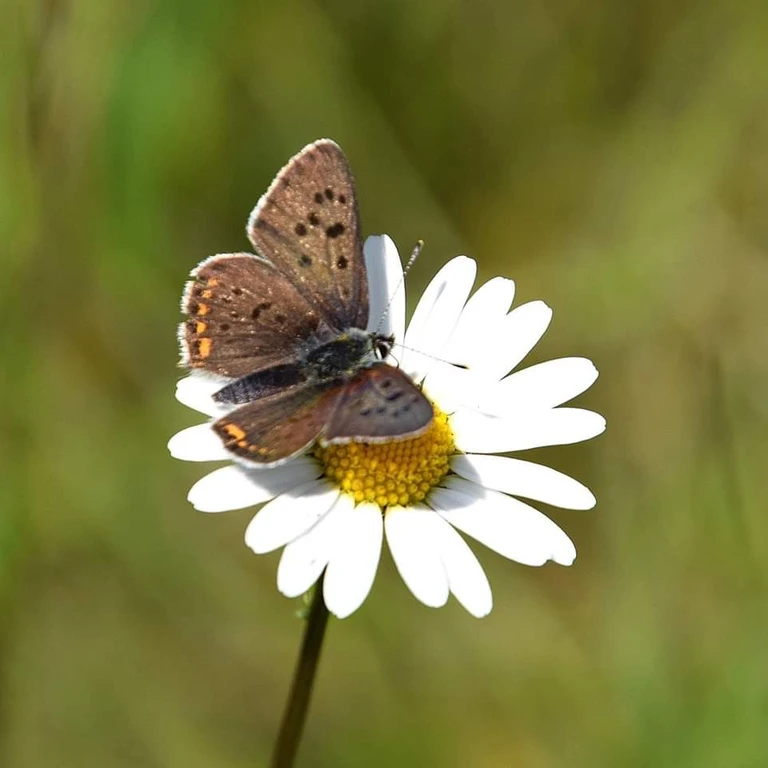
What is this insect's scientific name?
Lycaena tityrus (also Loweia tityrus)
